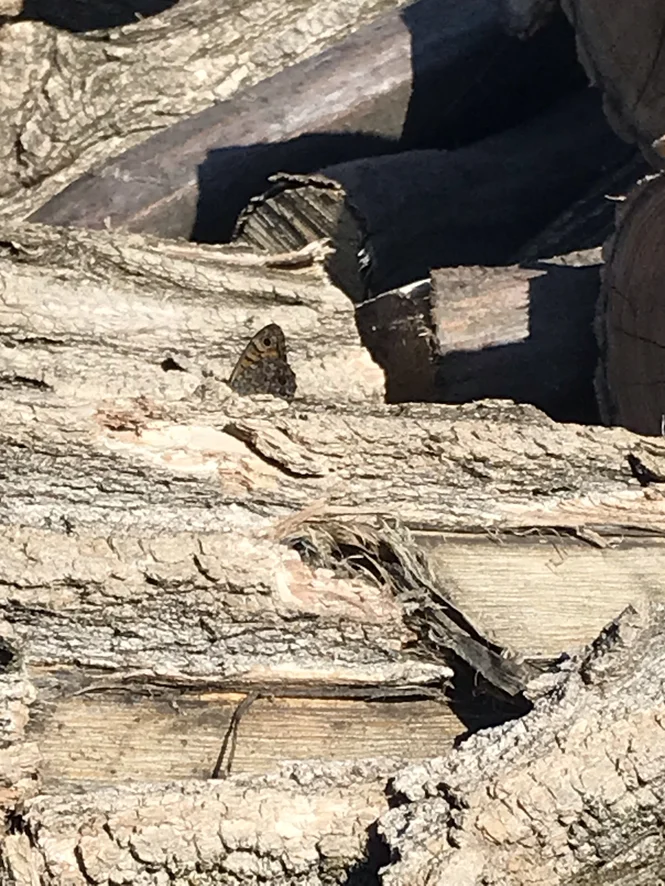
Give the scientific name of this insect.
Lasiommata megera (also Pararge megera)
